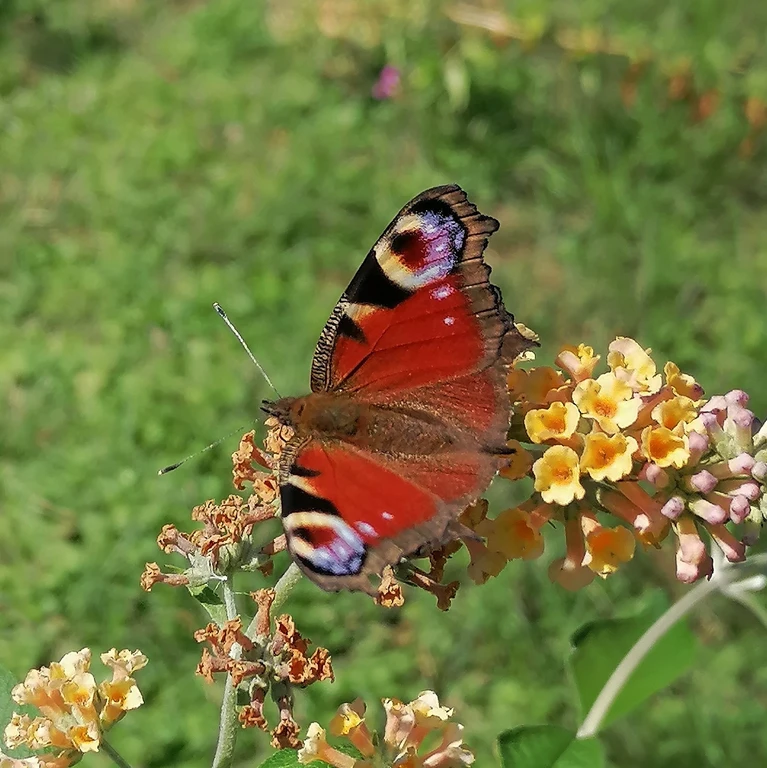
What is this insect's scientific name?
Aglais io
